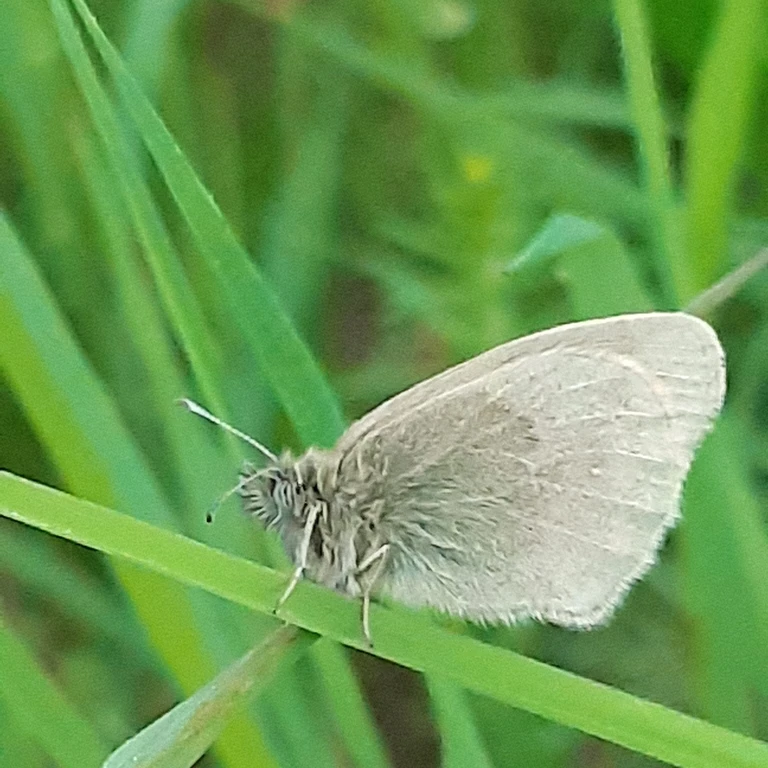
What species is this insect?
Coenonympha pamphilus
